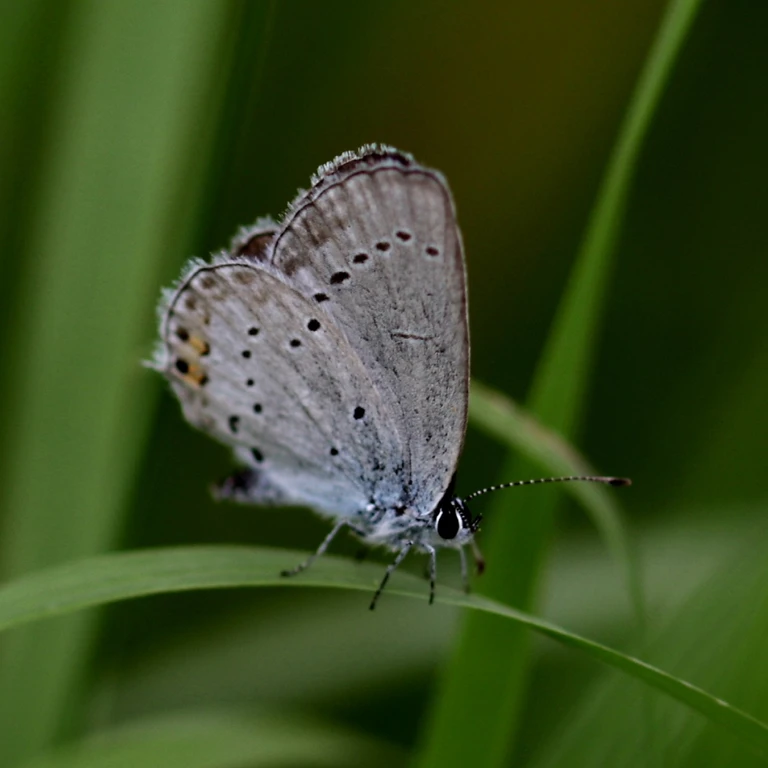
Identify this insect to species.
Cupido argiades (also Elkalyce argiades)
